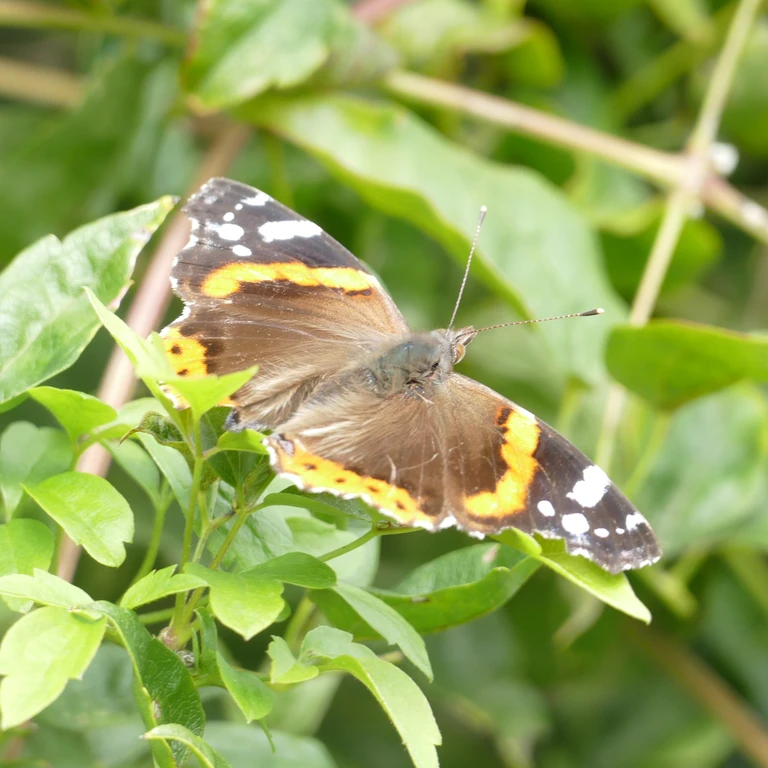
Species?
Vanessa atalanta
